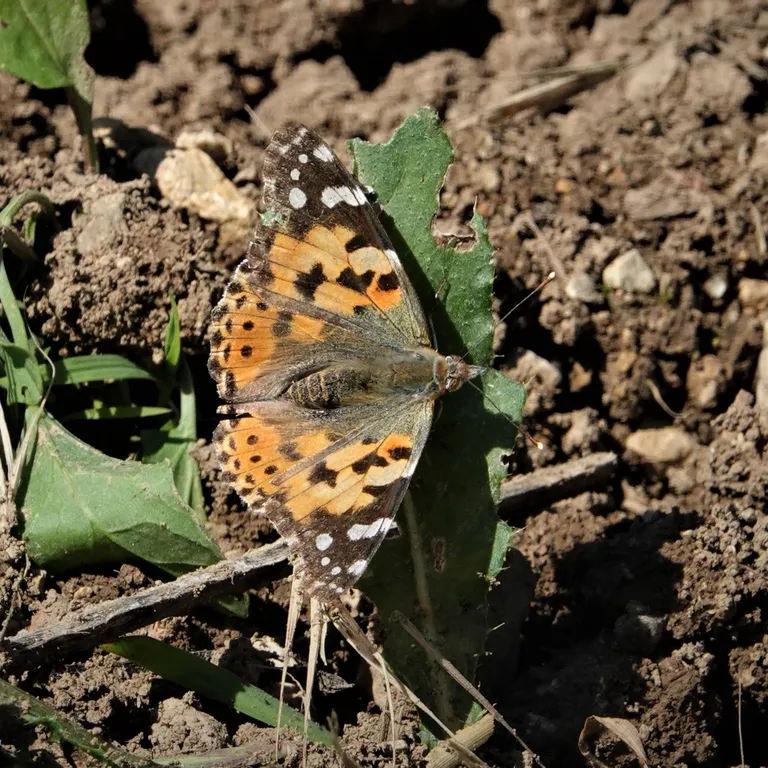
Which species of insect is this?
Vanessa cardui
